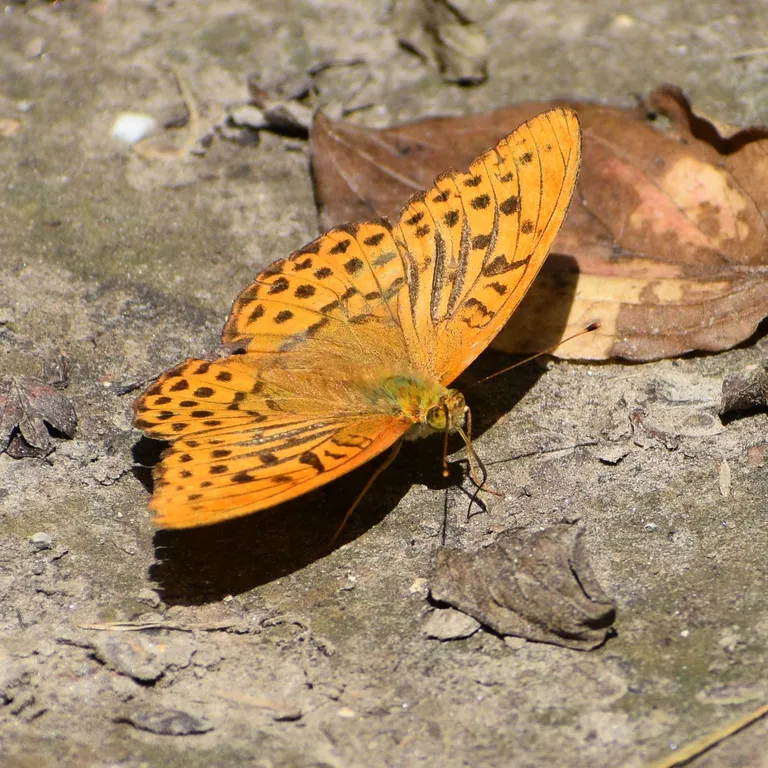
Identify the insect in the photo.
Argynnis paphia
